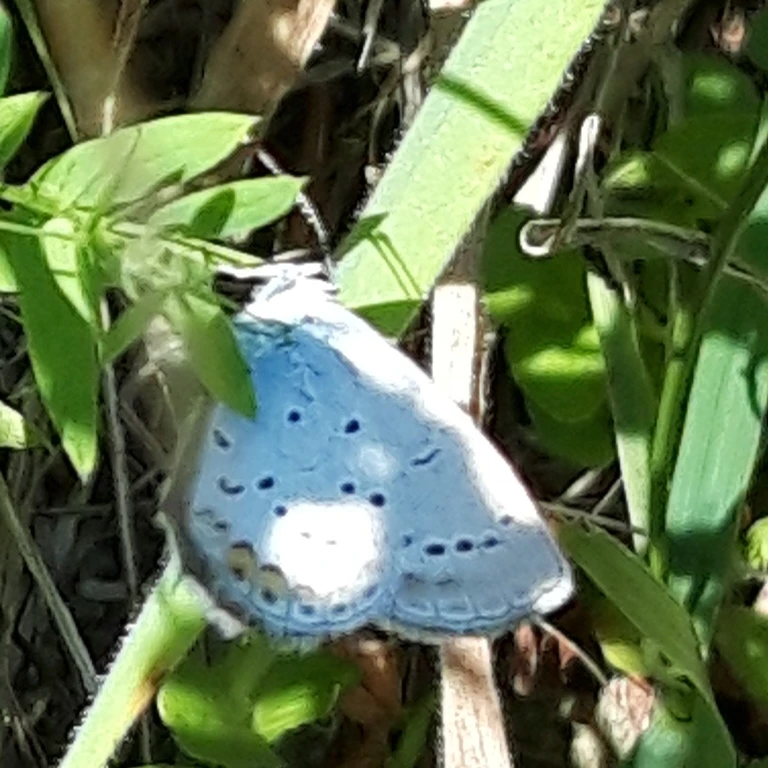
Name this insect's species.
Cupido argiades (also Elkalyce argiades)
